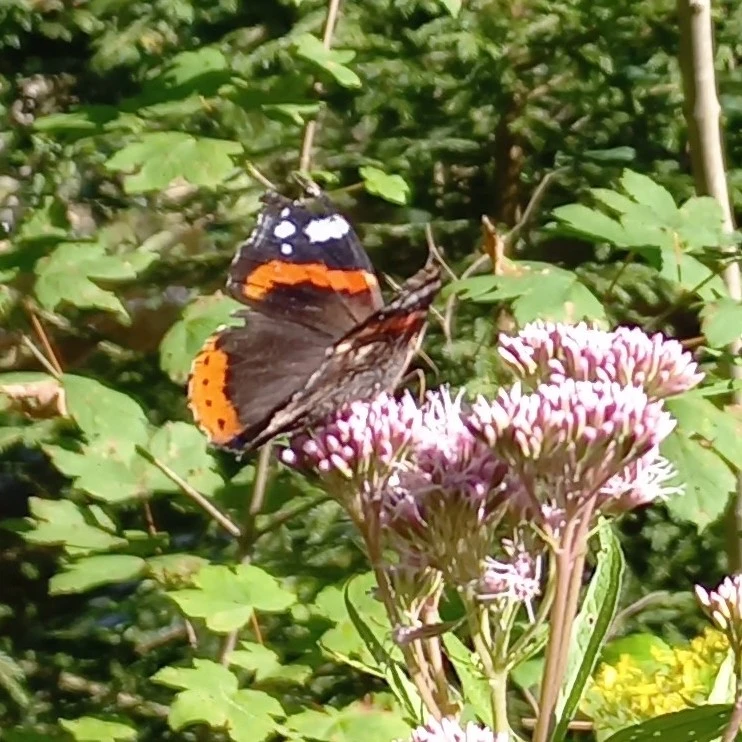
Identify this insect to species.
Vanessa atalanta
